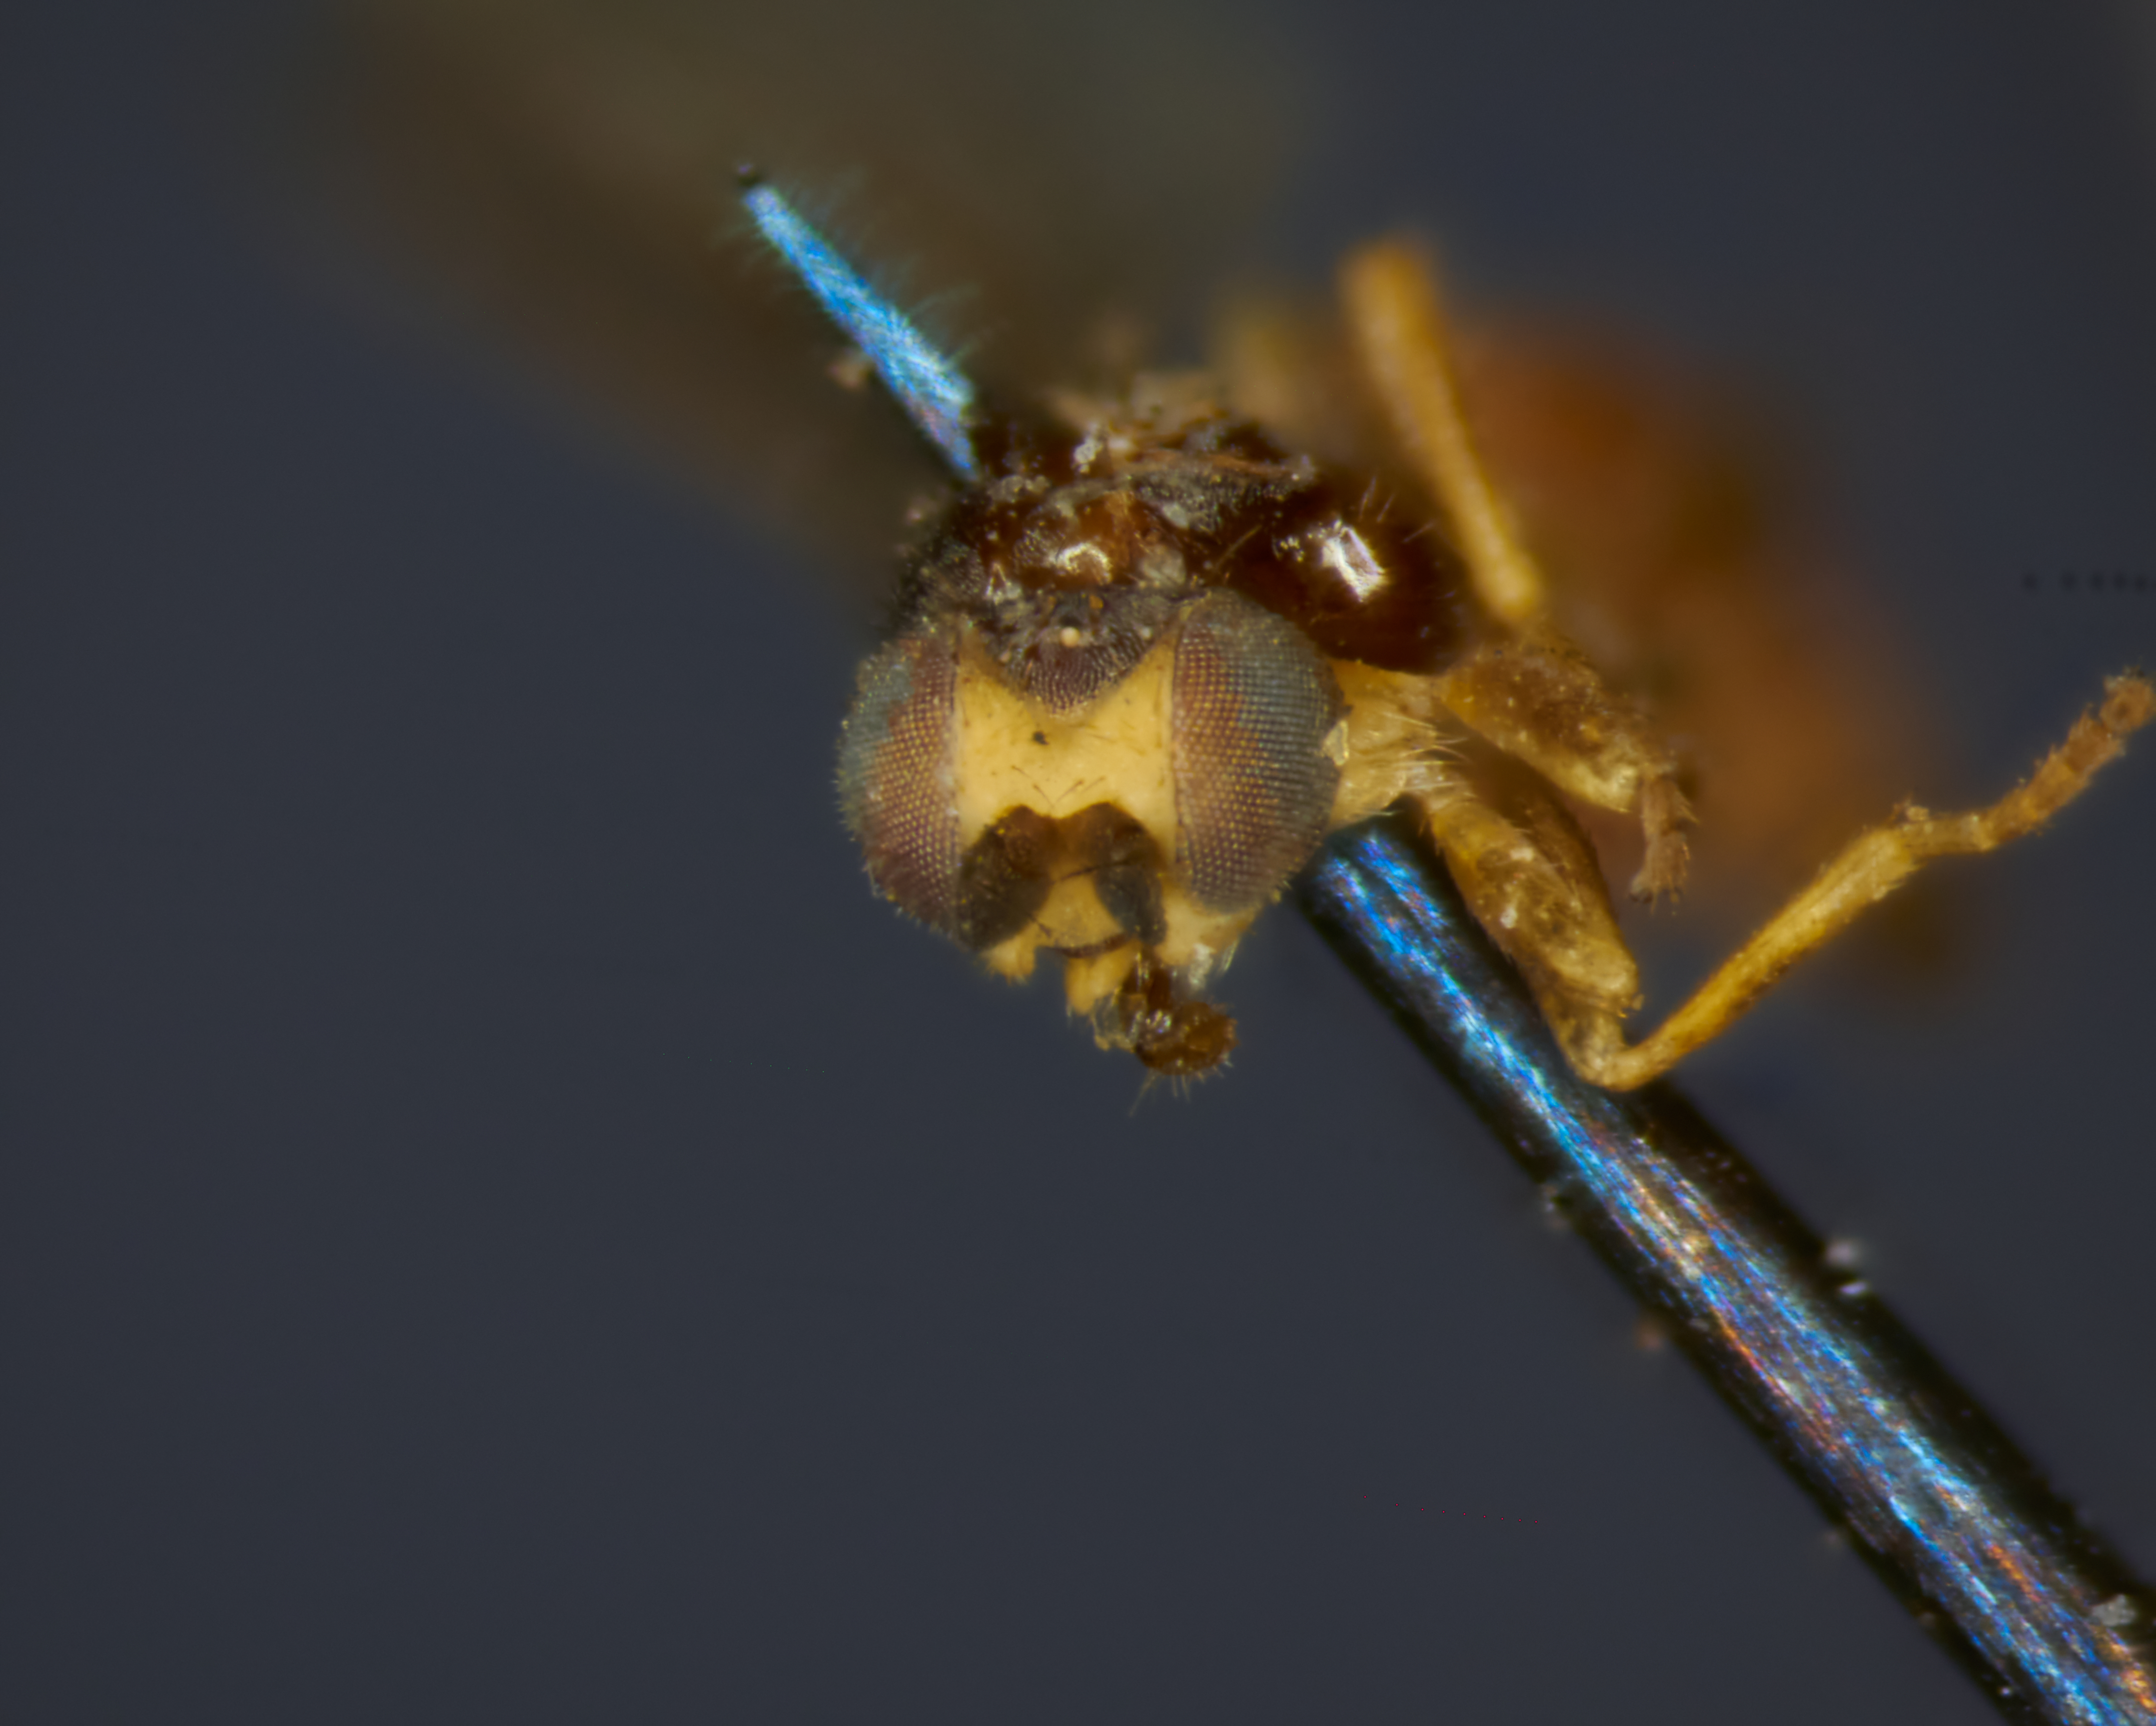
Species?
Oscinella incerta
